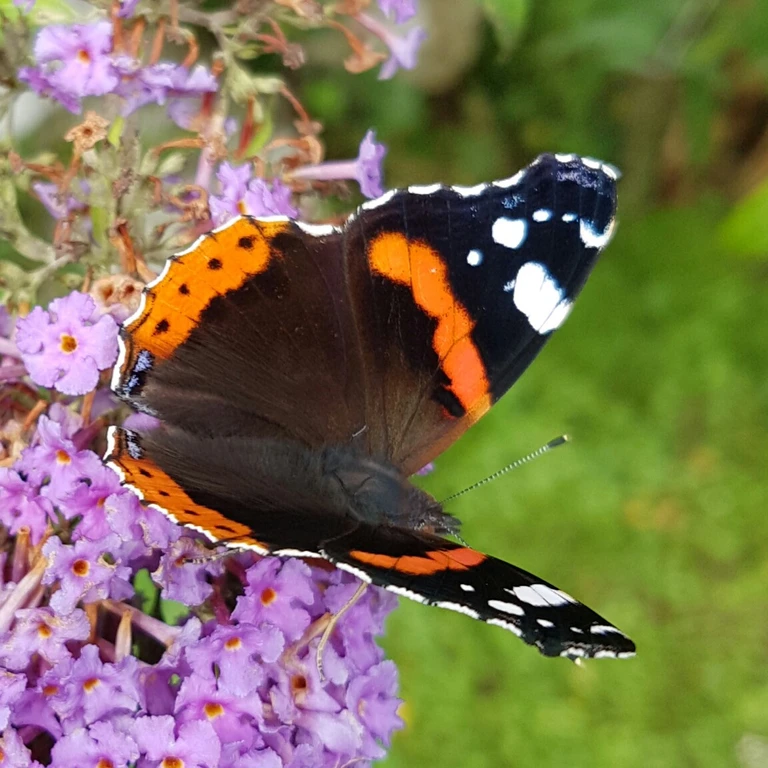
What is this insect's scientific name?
Vanessa atalanta
